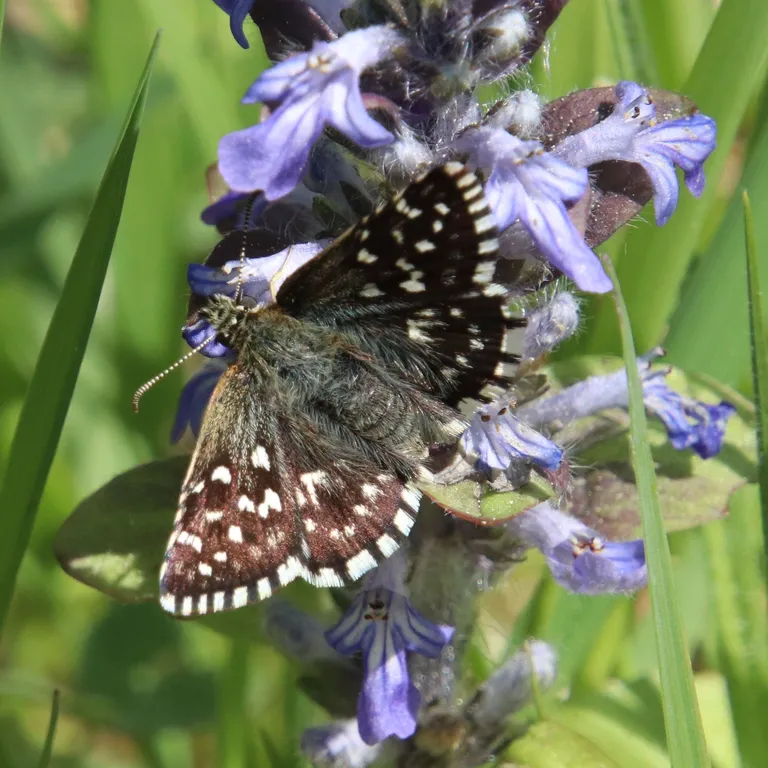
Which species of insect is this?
Pyrgus malvae
